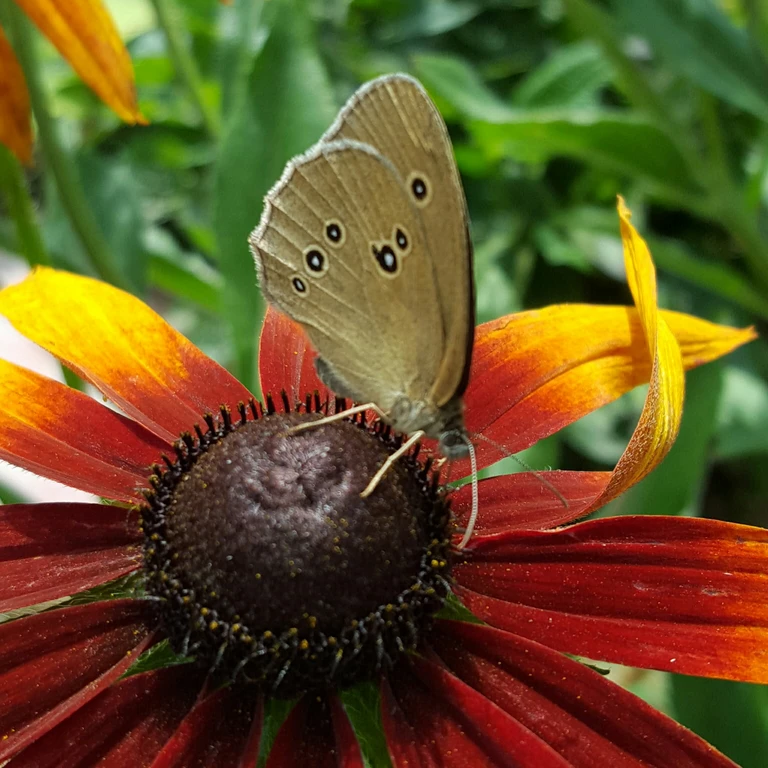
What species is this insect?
Aphantopus hyperantus
